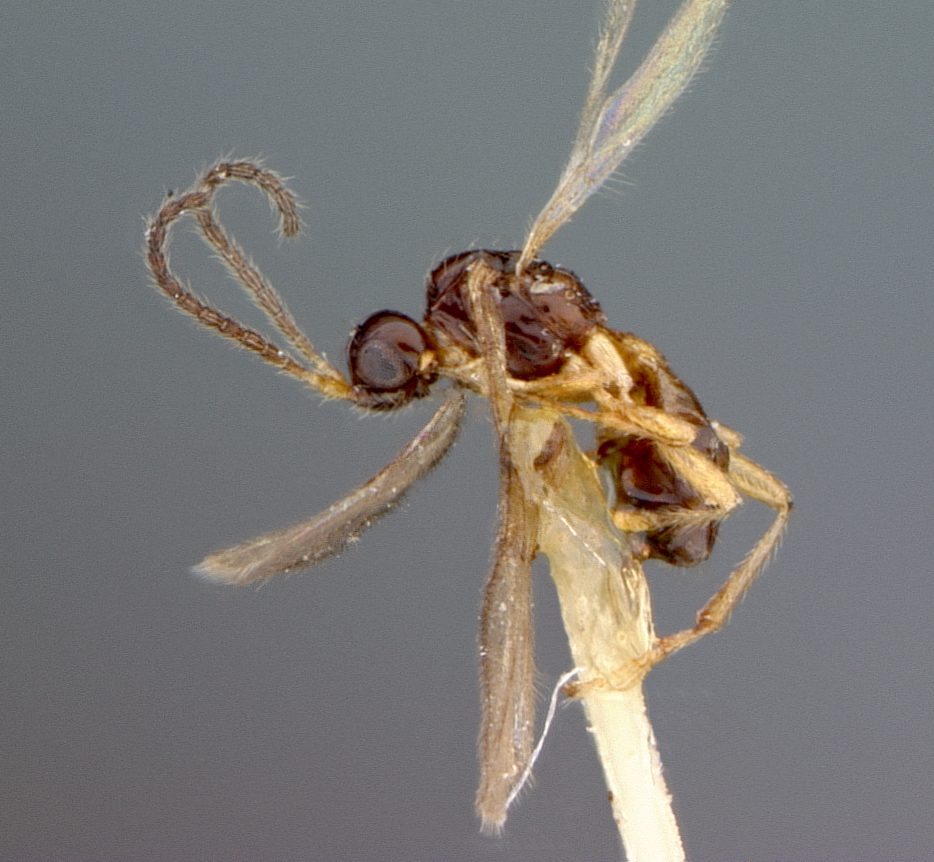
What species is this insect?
Aspilota capitata
